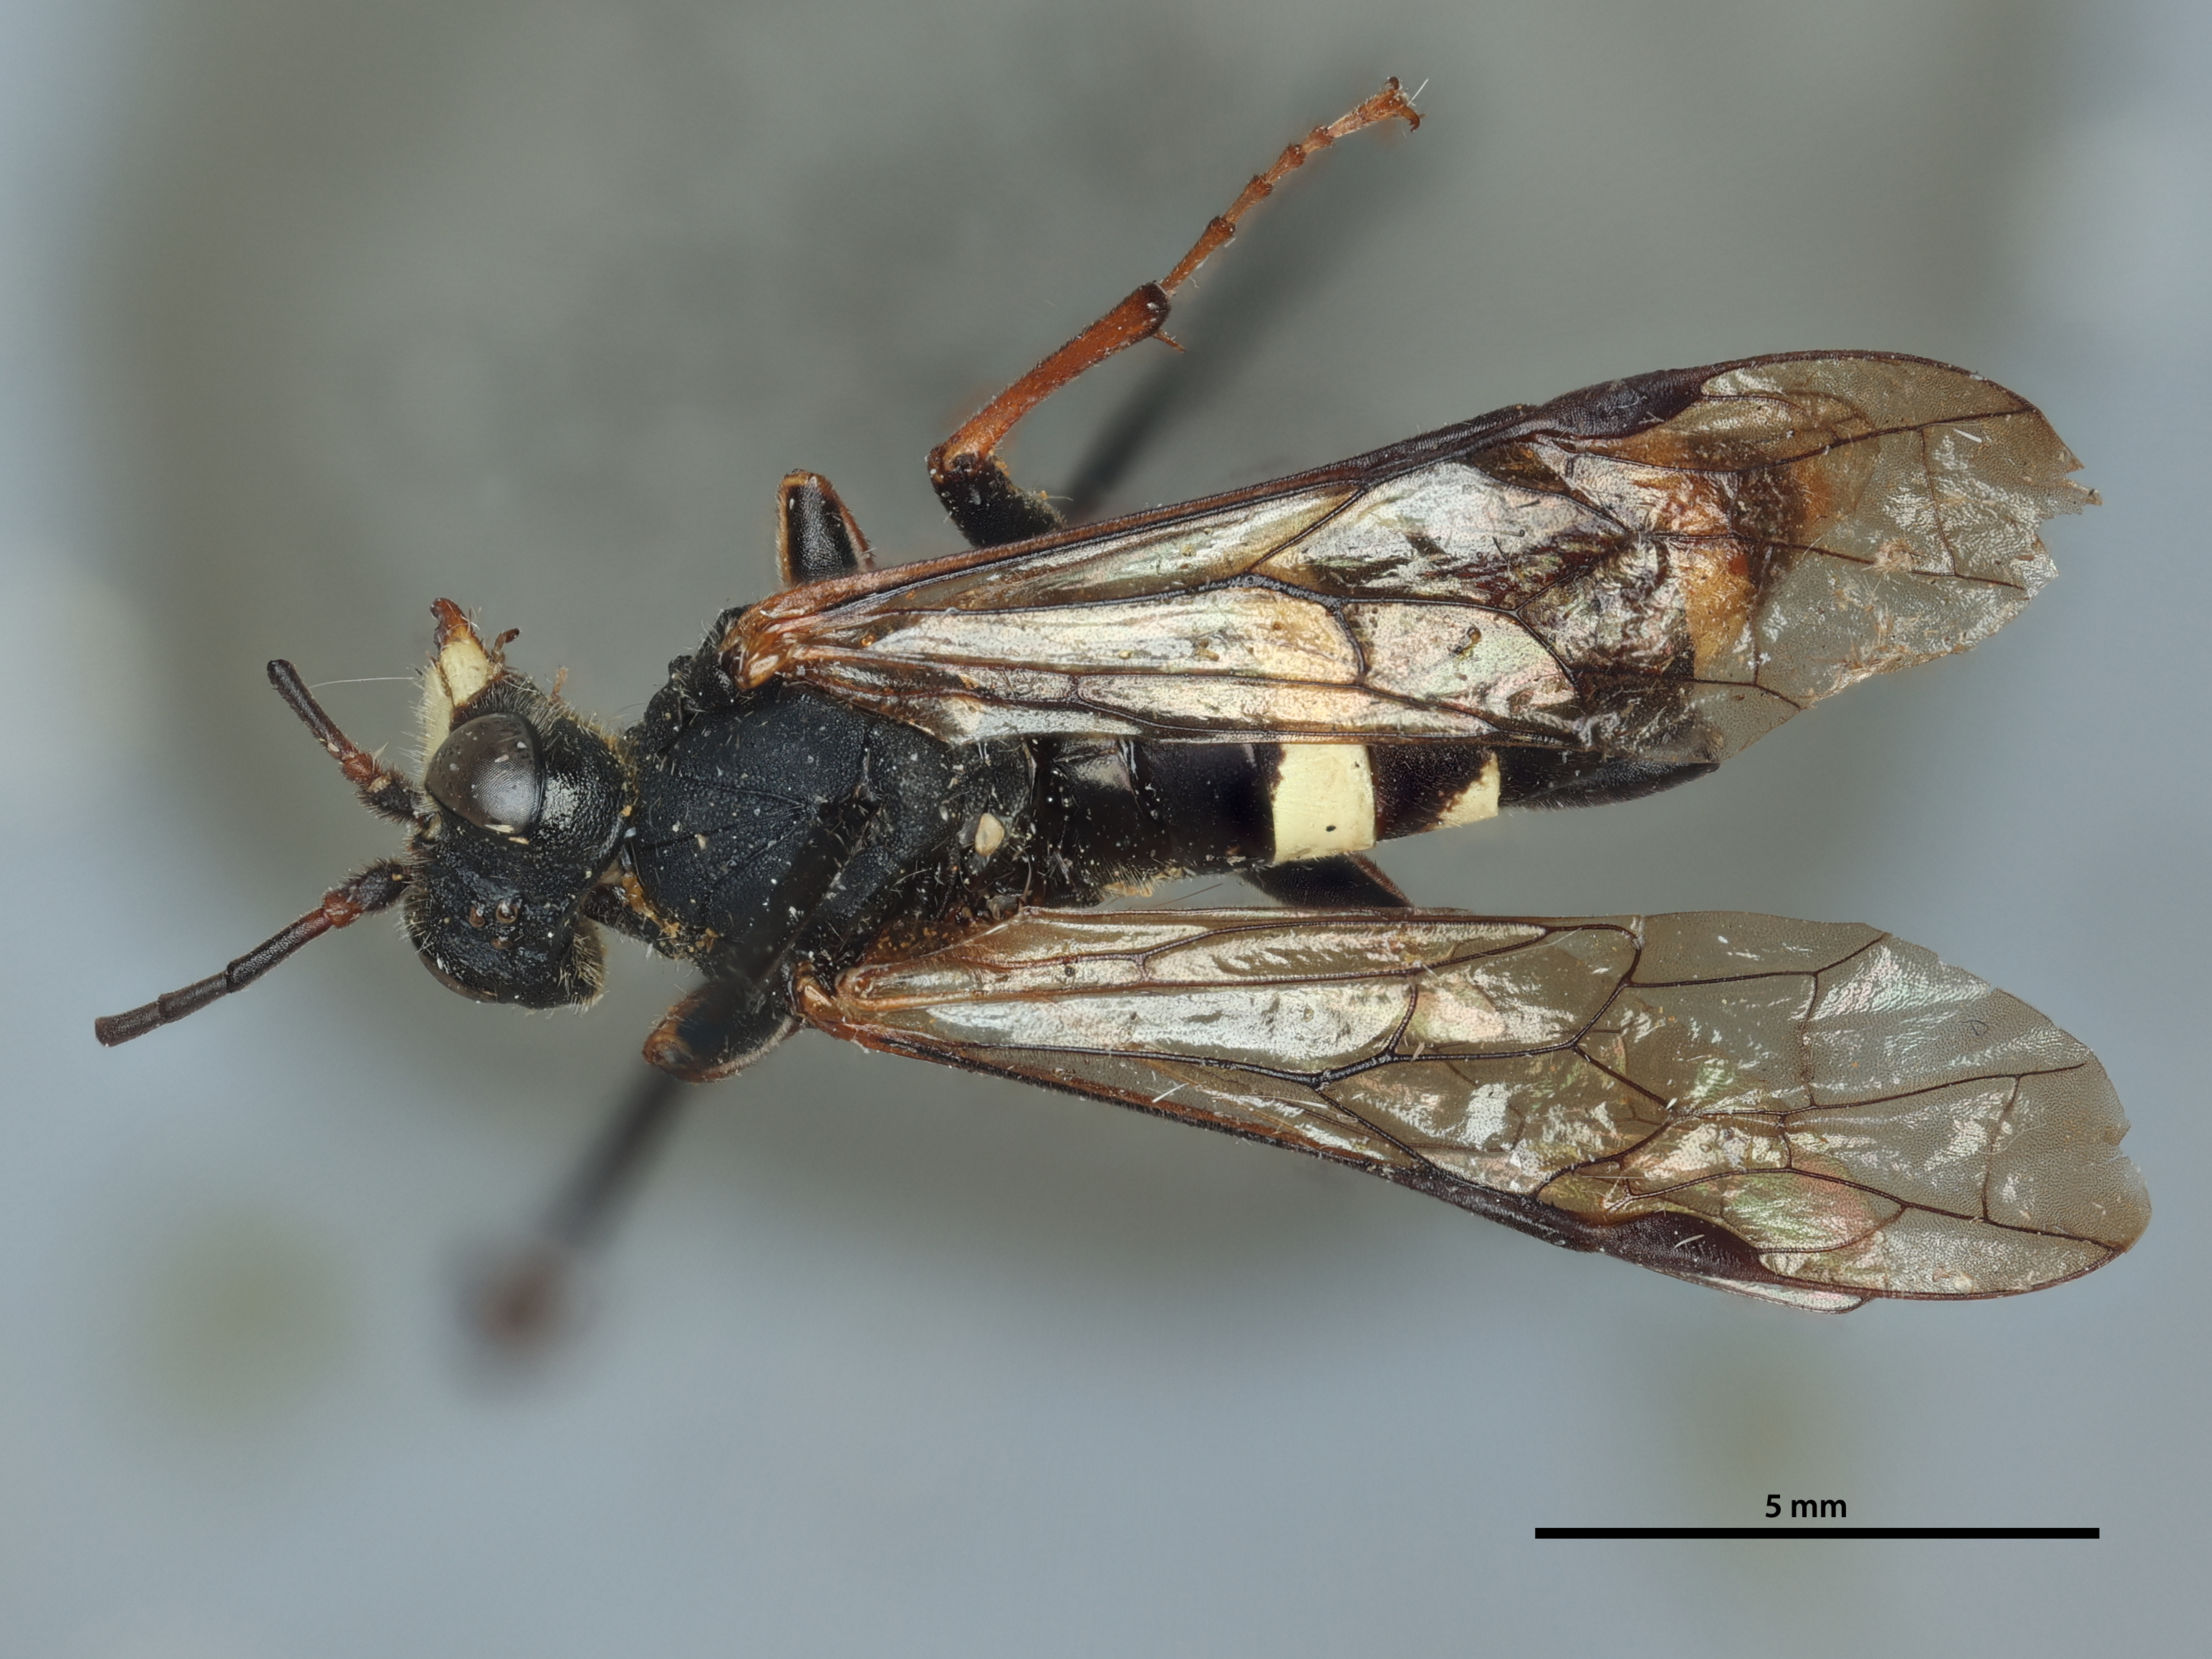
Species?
Tenthredo purpureiventris
